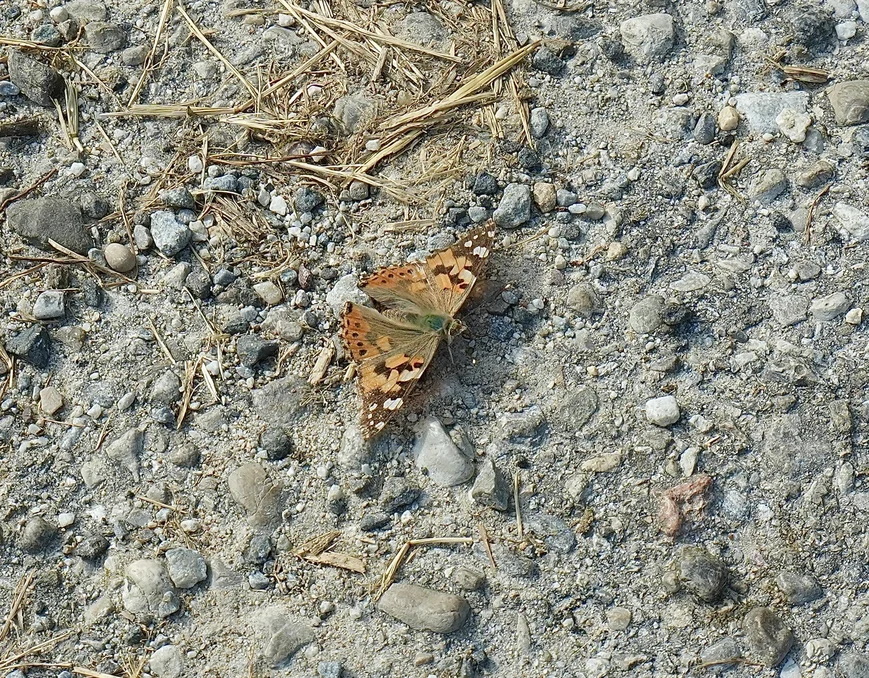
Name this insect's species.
Vanessa cardui
